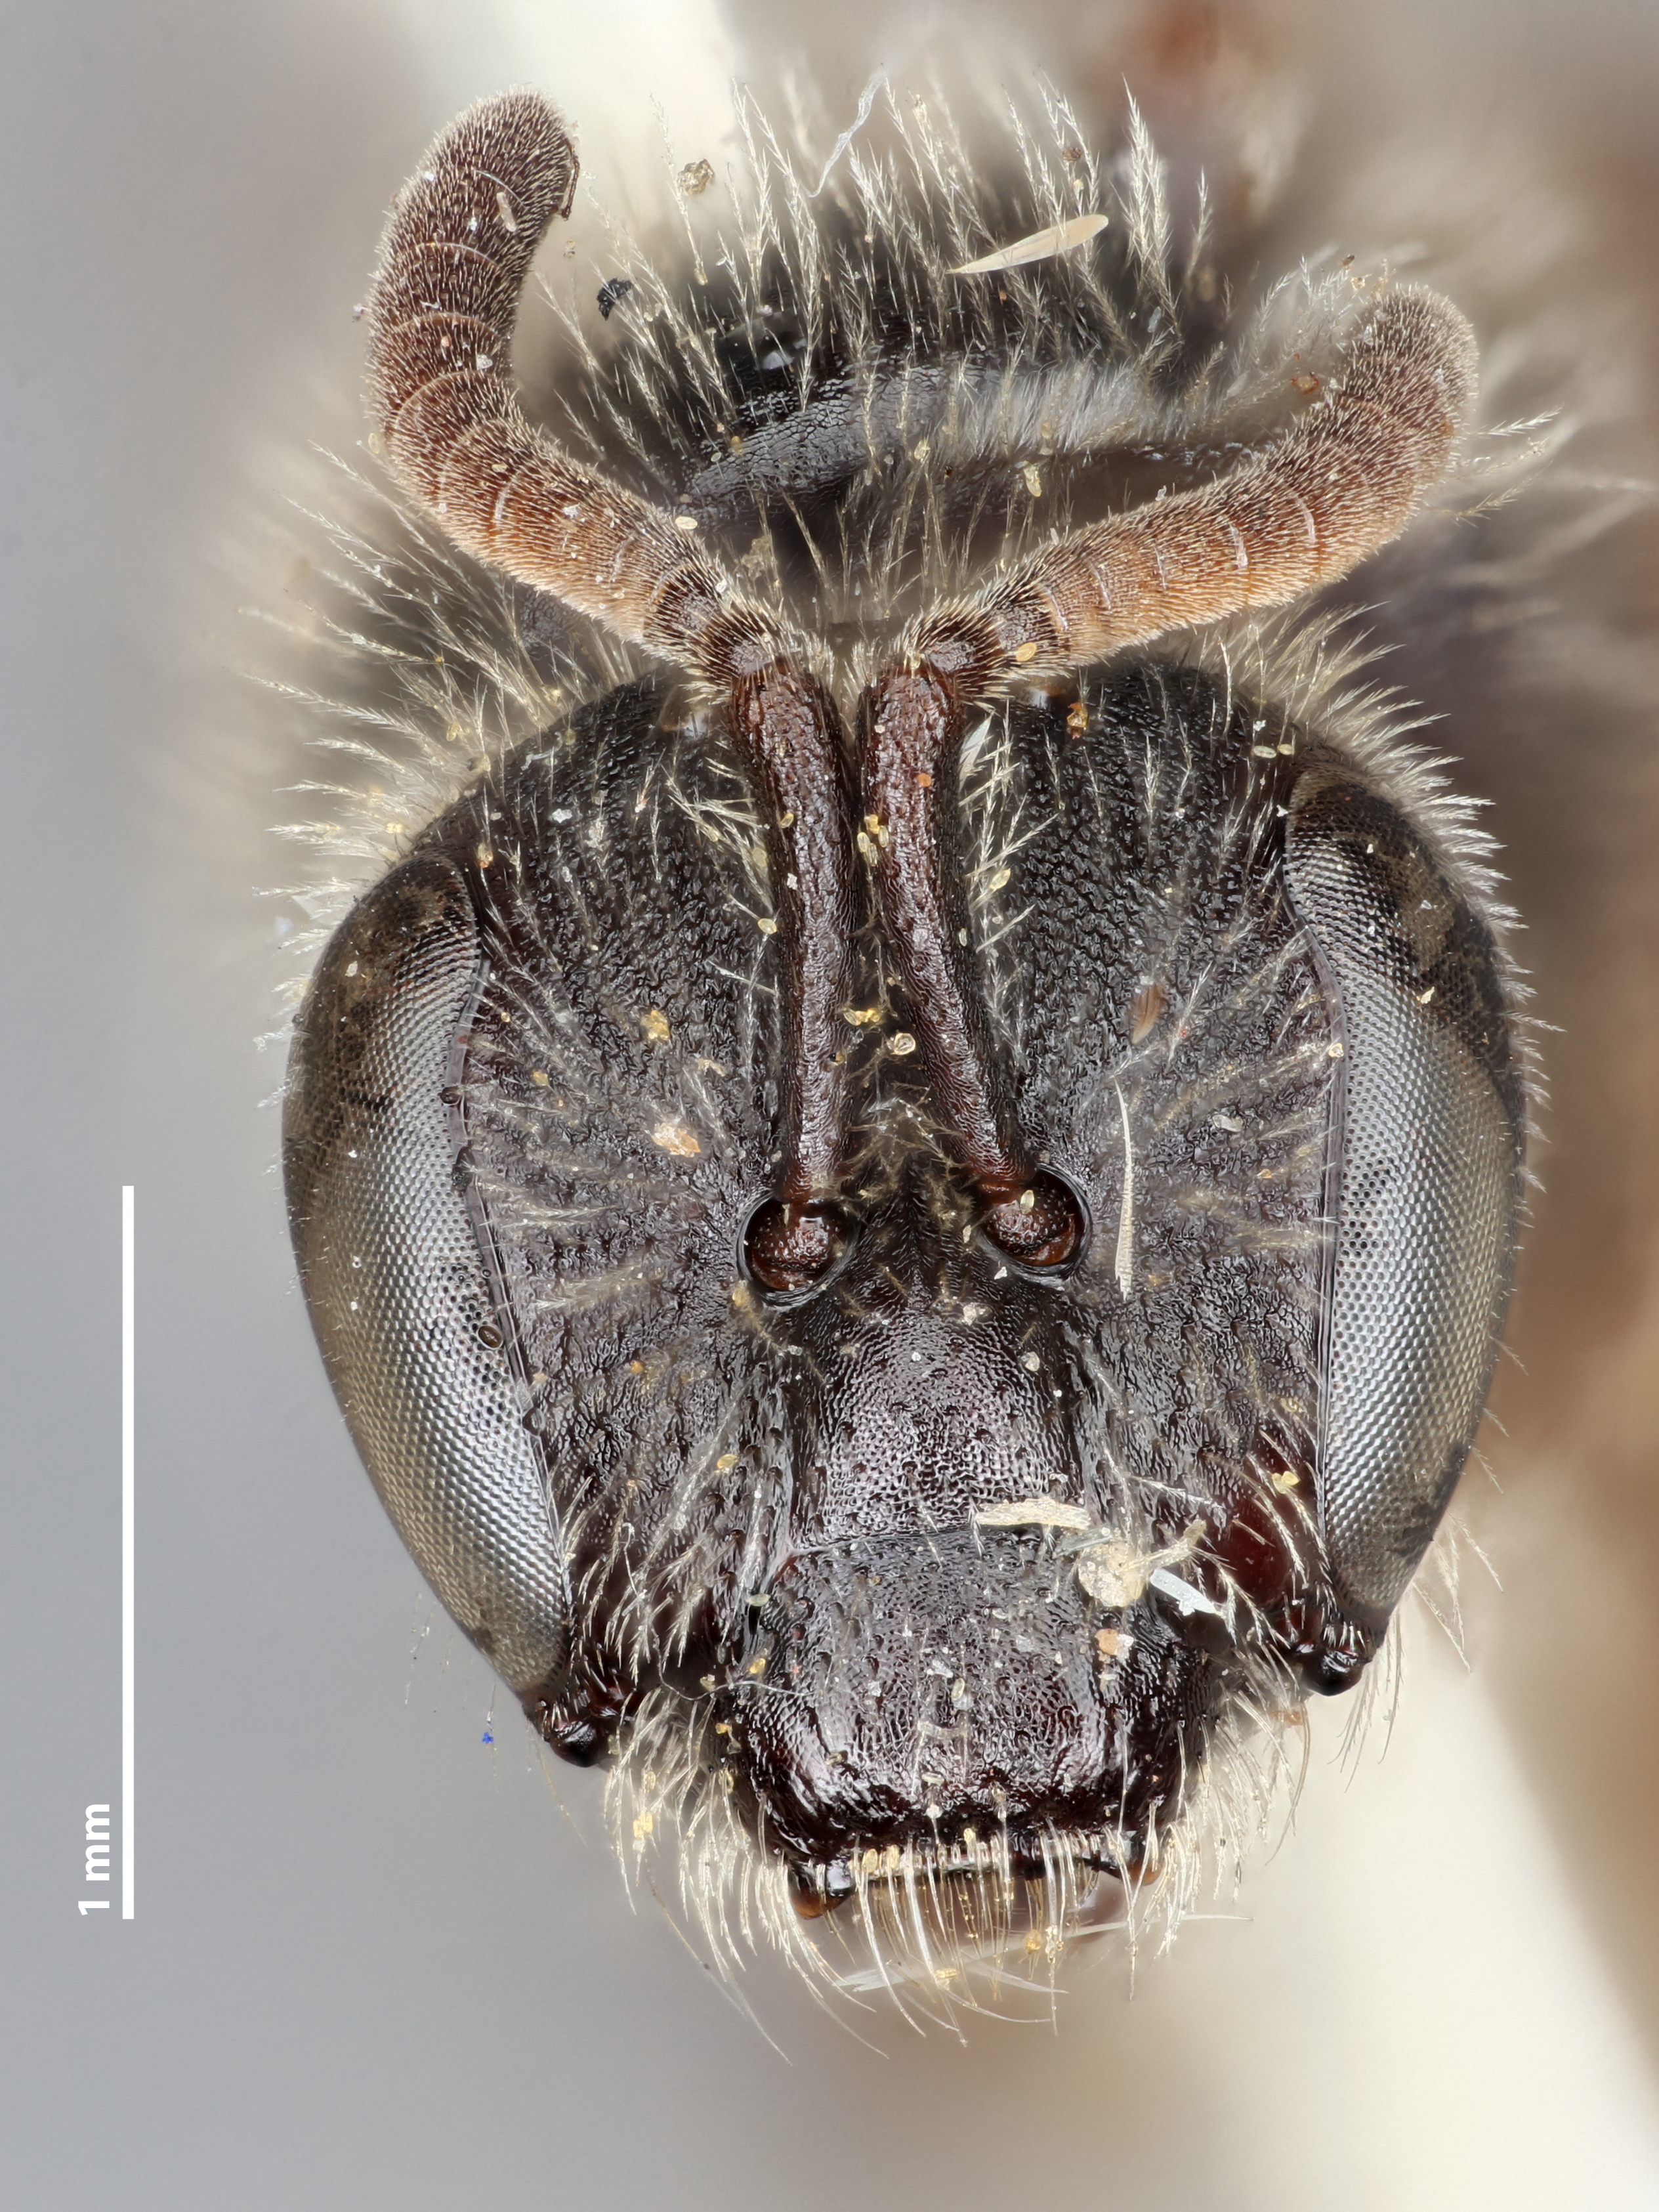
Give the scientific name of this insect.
Halictus dasiphorae
